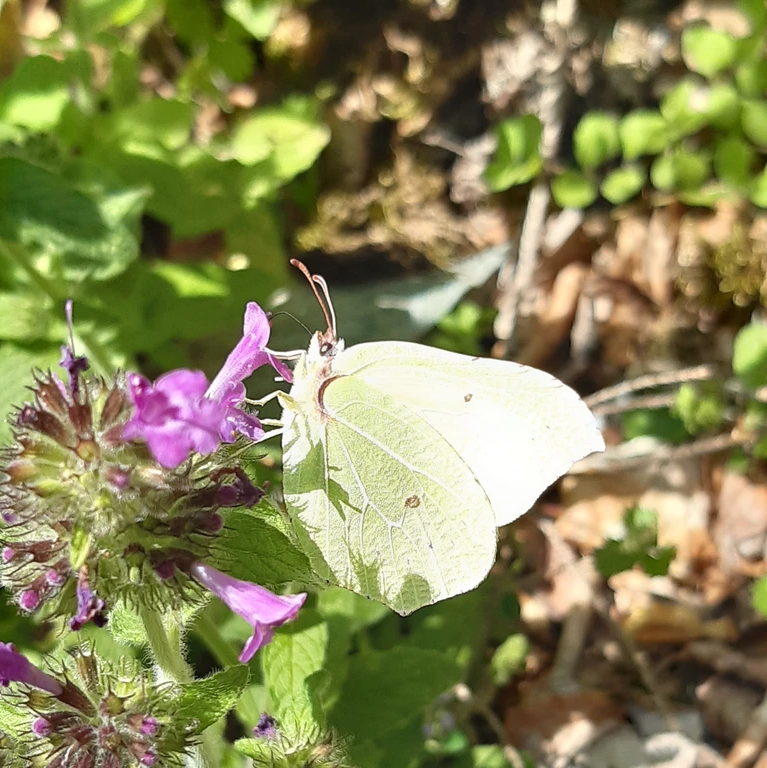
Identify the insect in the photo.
Gonepteryx rhamni
